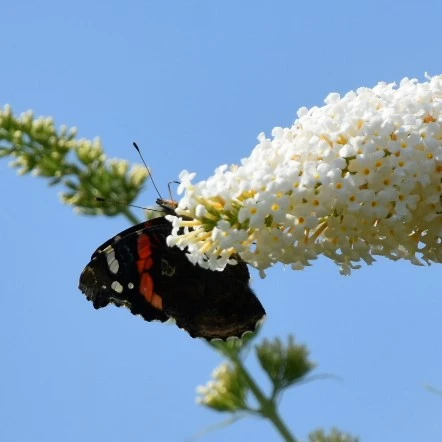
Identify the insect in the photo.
Vanessa atalanta
